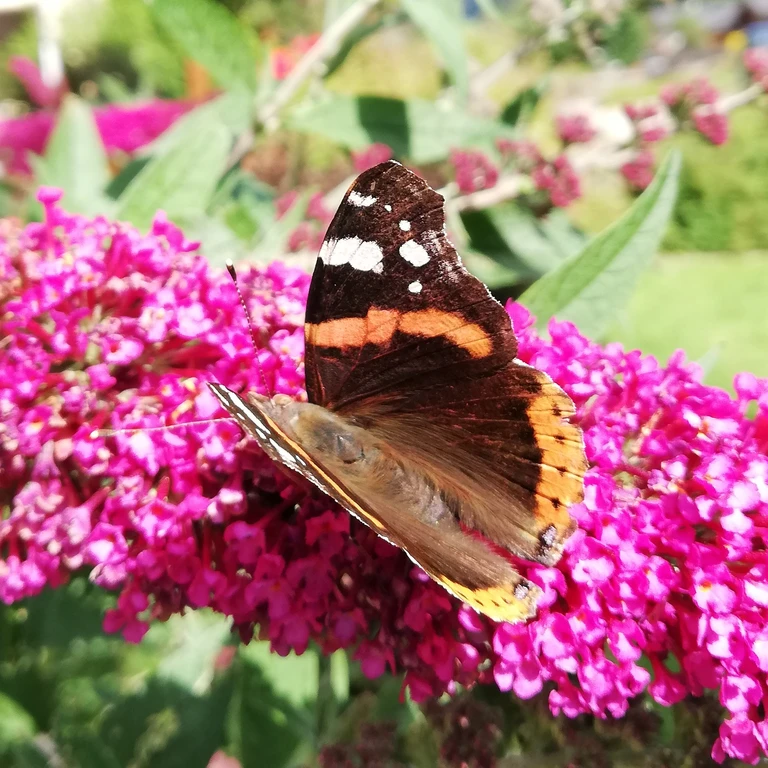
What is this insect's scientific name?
Vanessa atalanta
